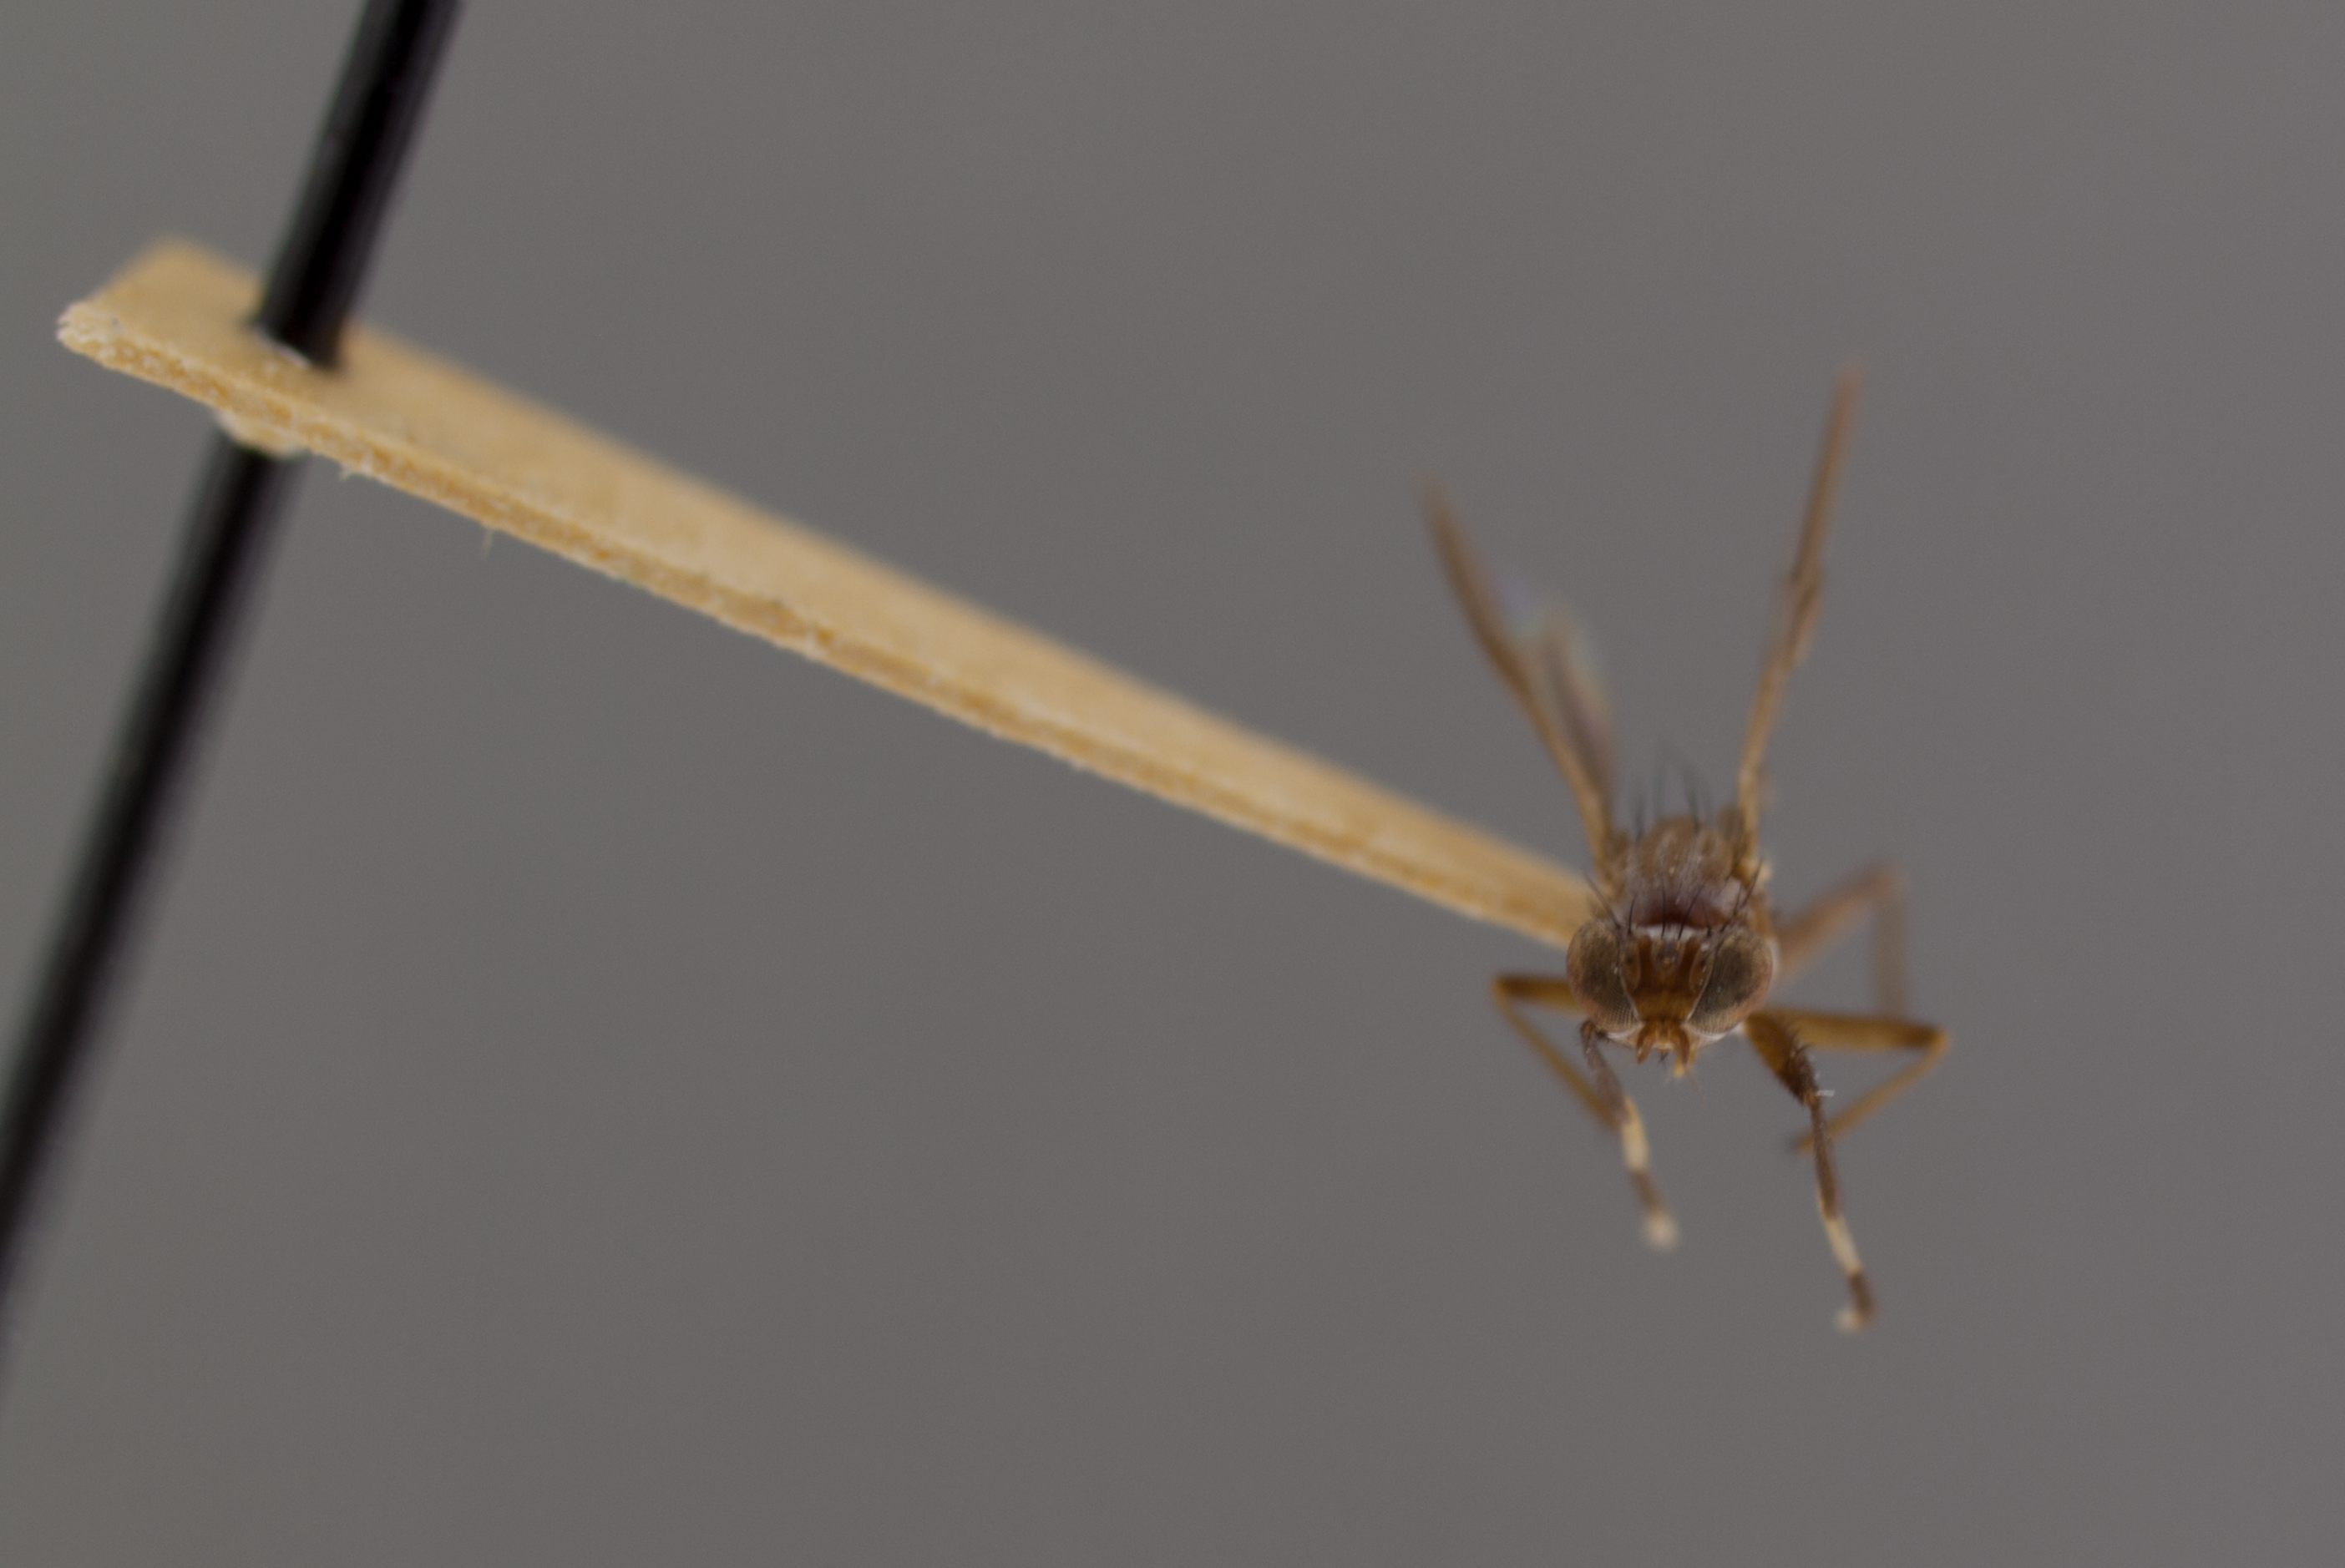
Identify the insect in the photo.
Pherbellia anitae
